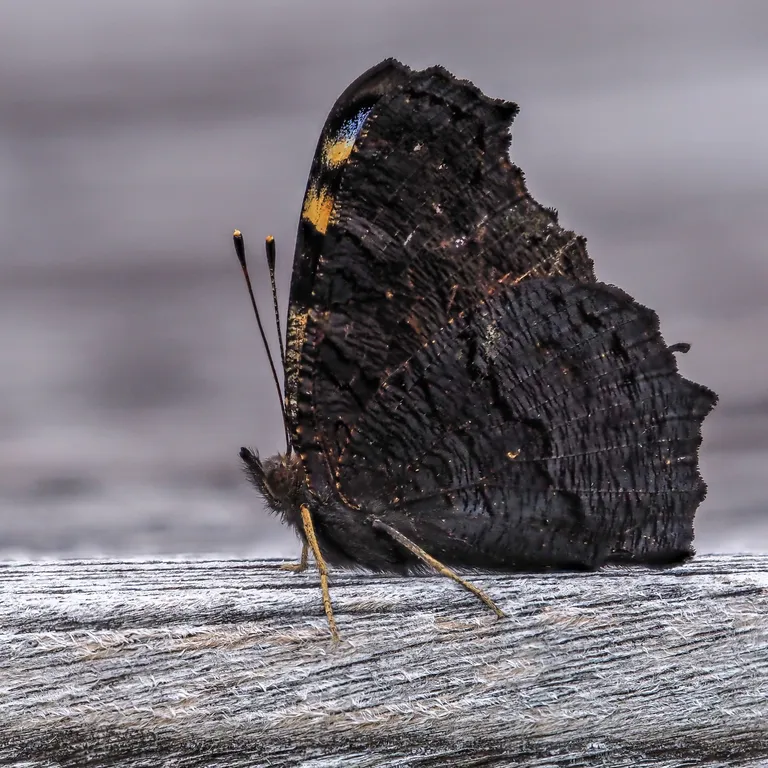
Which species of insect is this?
Aglais io
